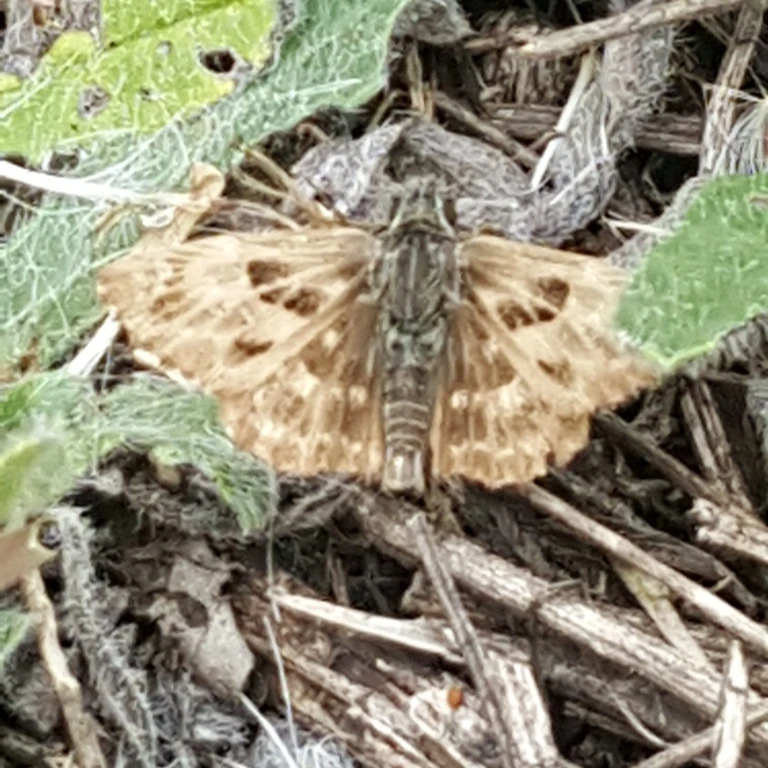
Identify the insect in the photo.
Carcharodus alceae
